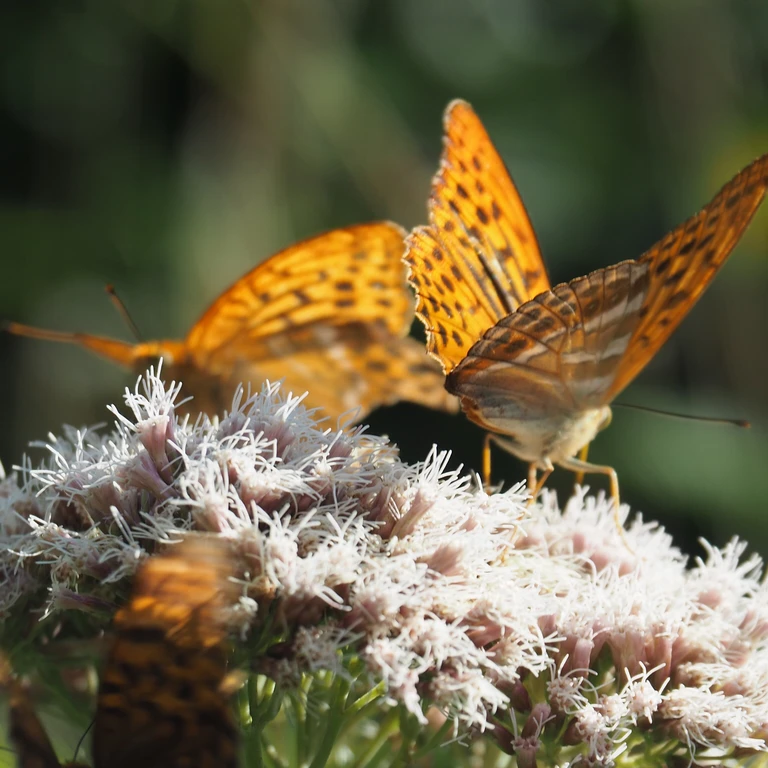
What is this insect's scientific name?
Argynnis paphia
